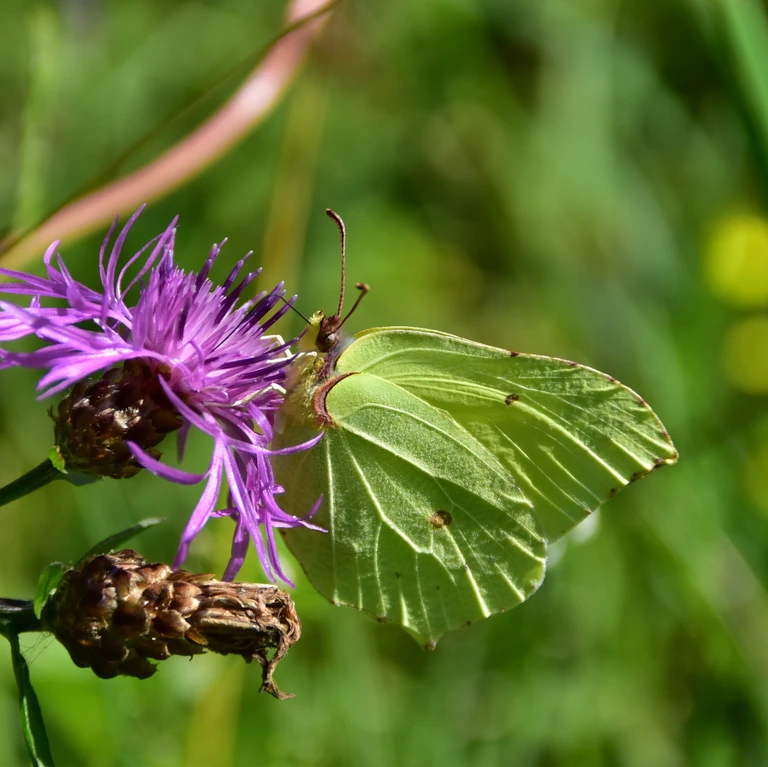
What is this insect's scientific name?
Gonepteryx rhamni
